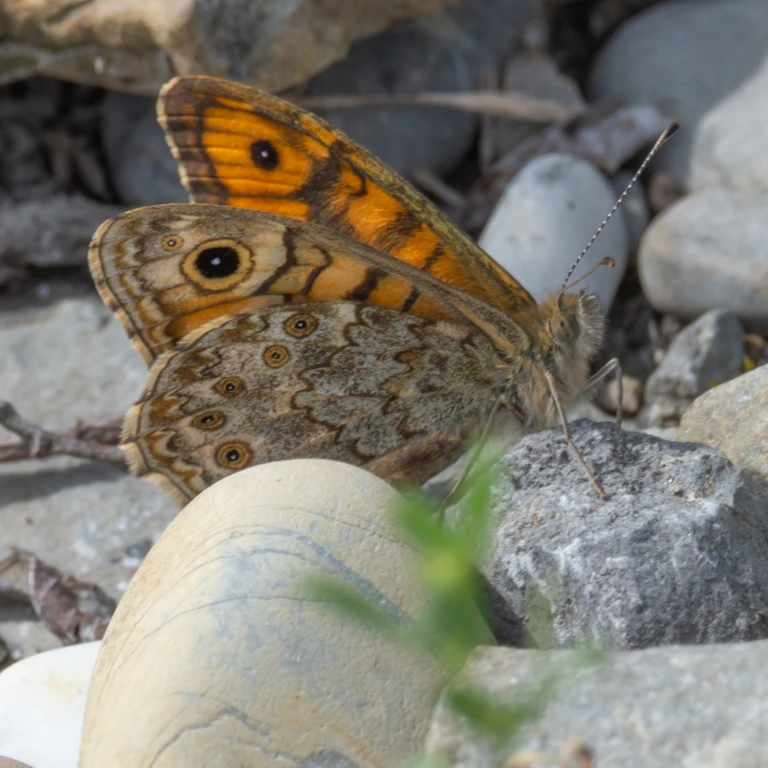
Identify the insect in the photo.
Lasiommata megera (also Pararge megera)
